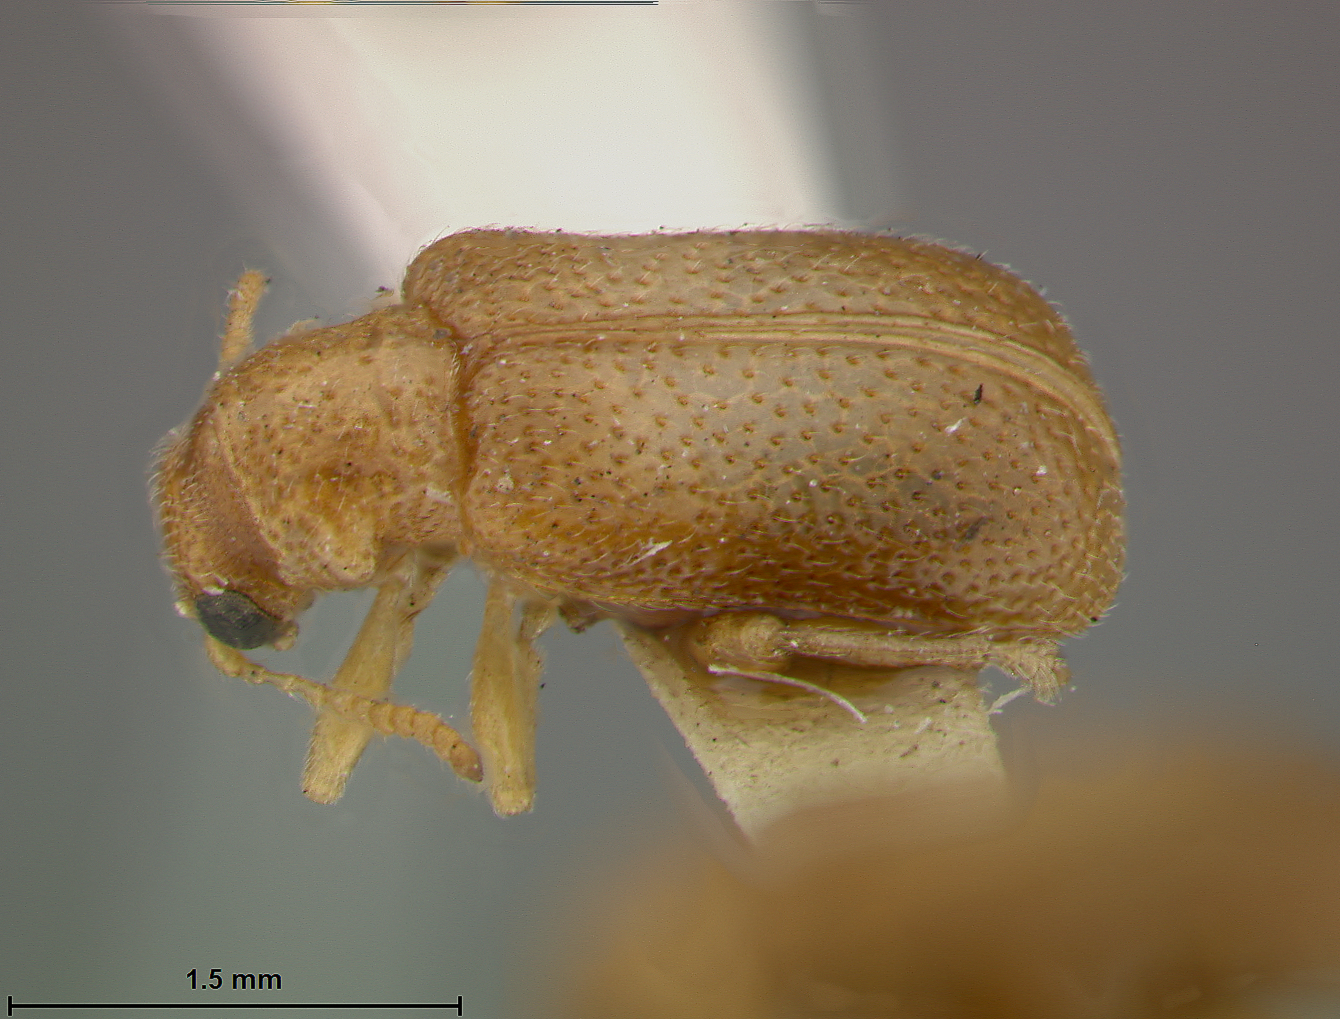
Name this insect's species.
Zeugophora reinicki
